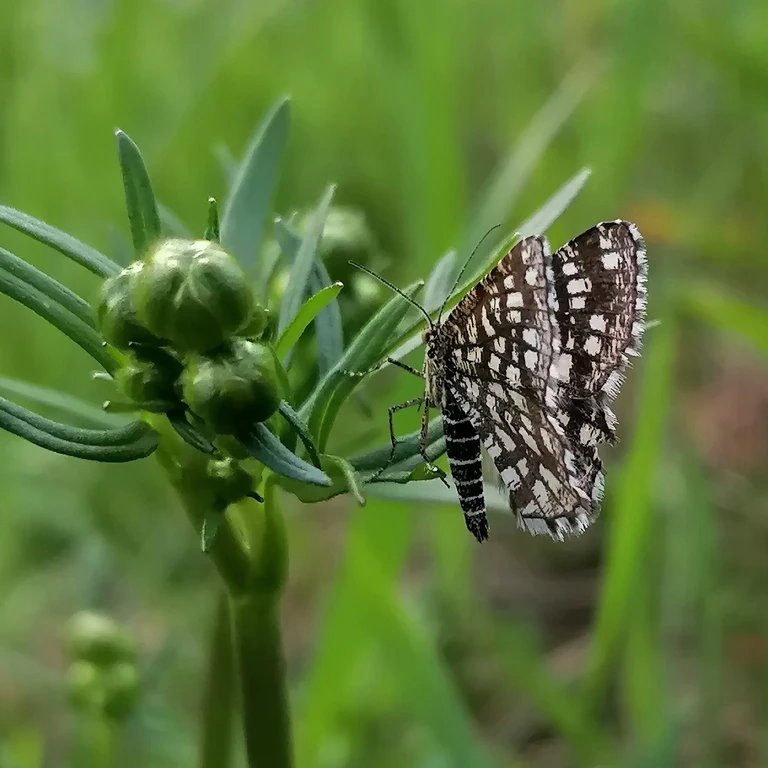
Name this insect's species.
Chiasmia clathrata
